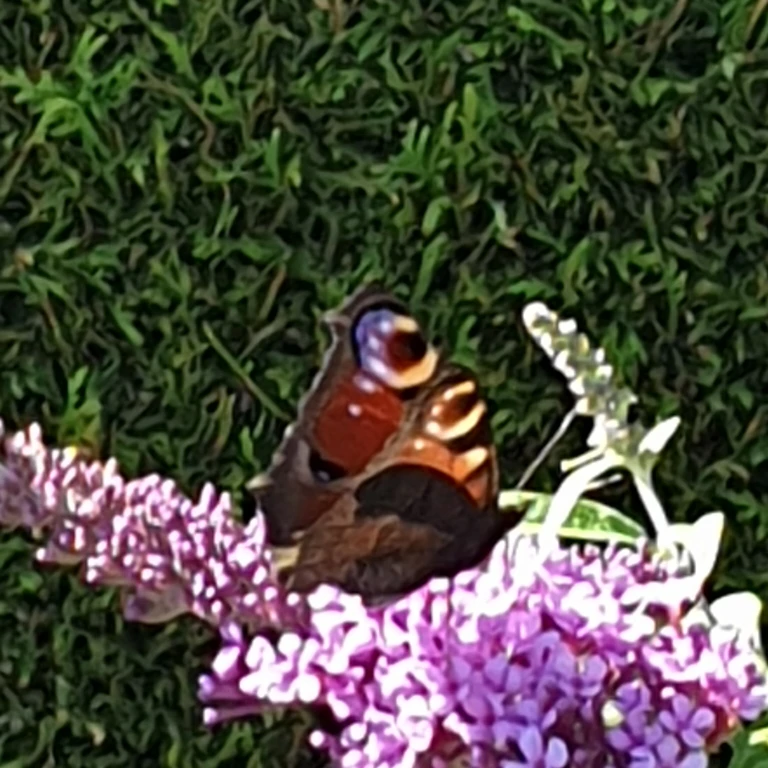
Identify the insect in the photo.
Aglais io
